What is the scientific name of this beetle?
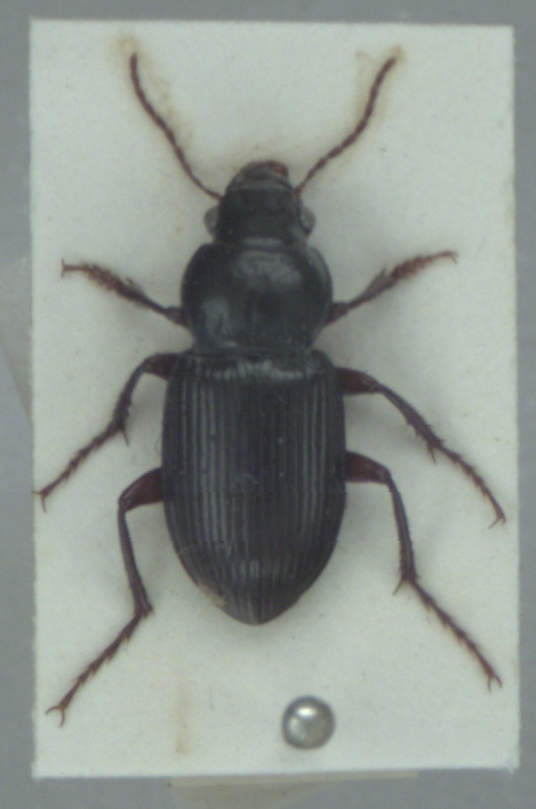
Amara aulica
